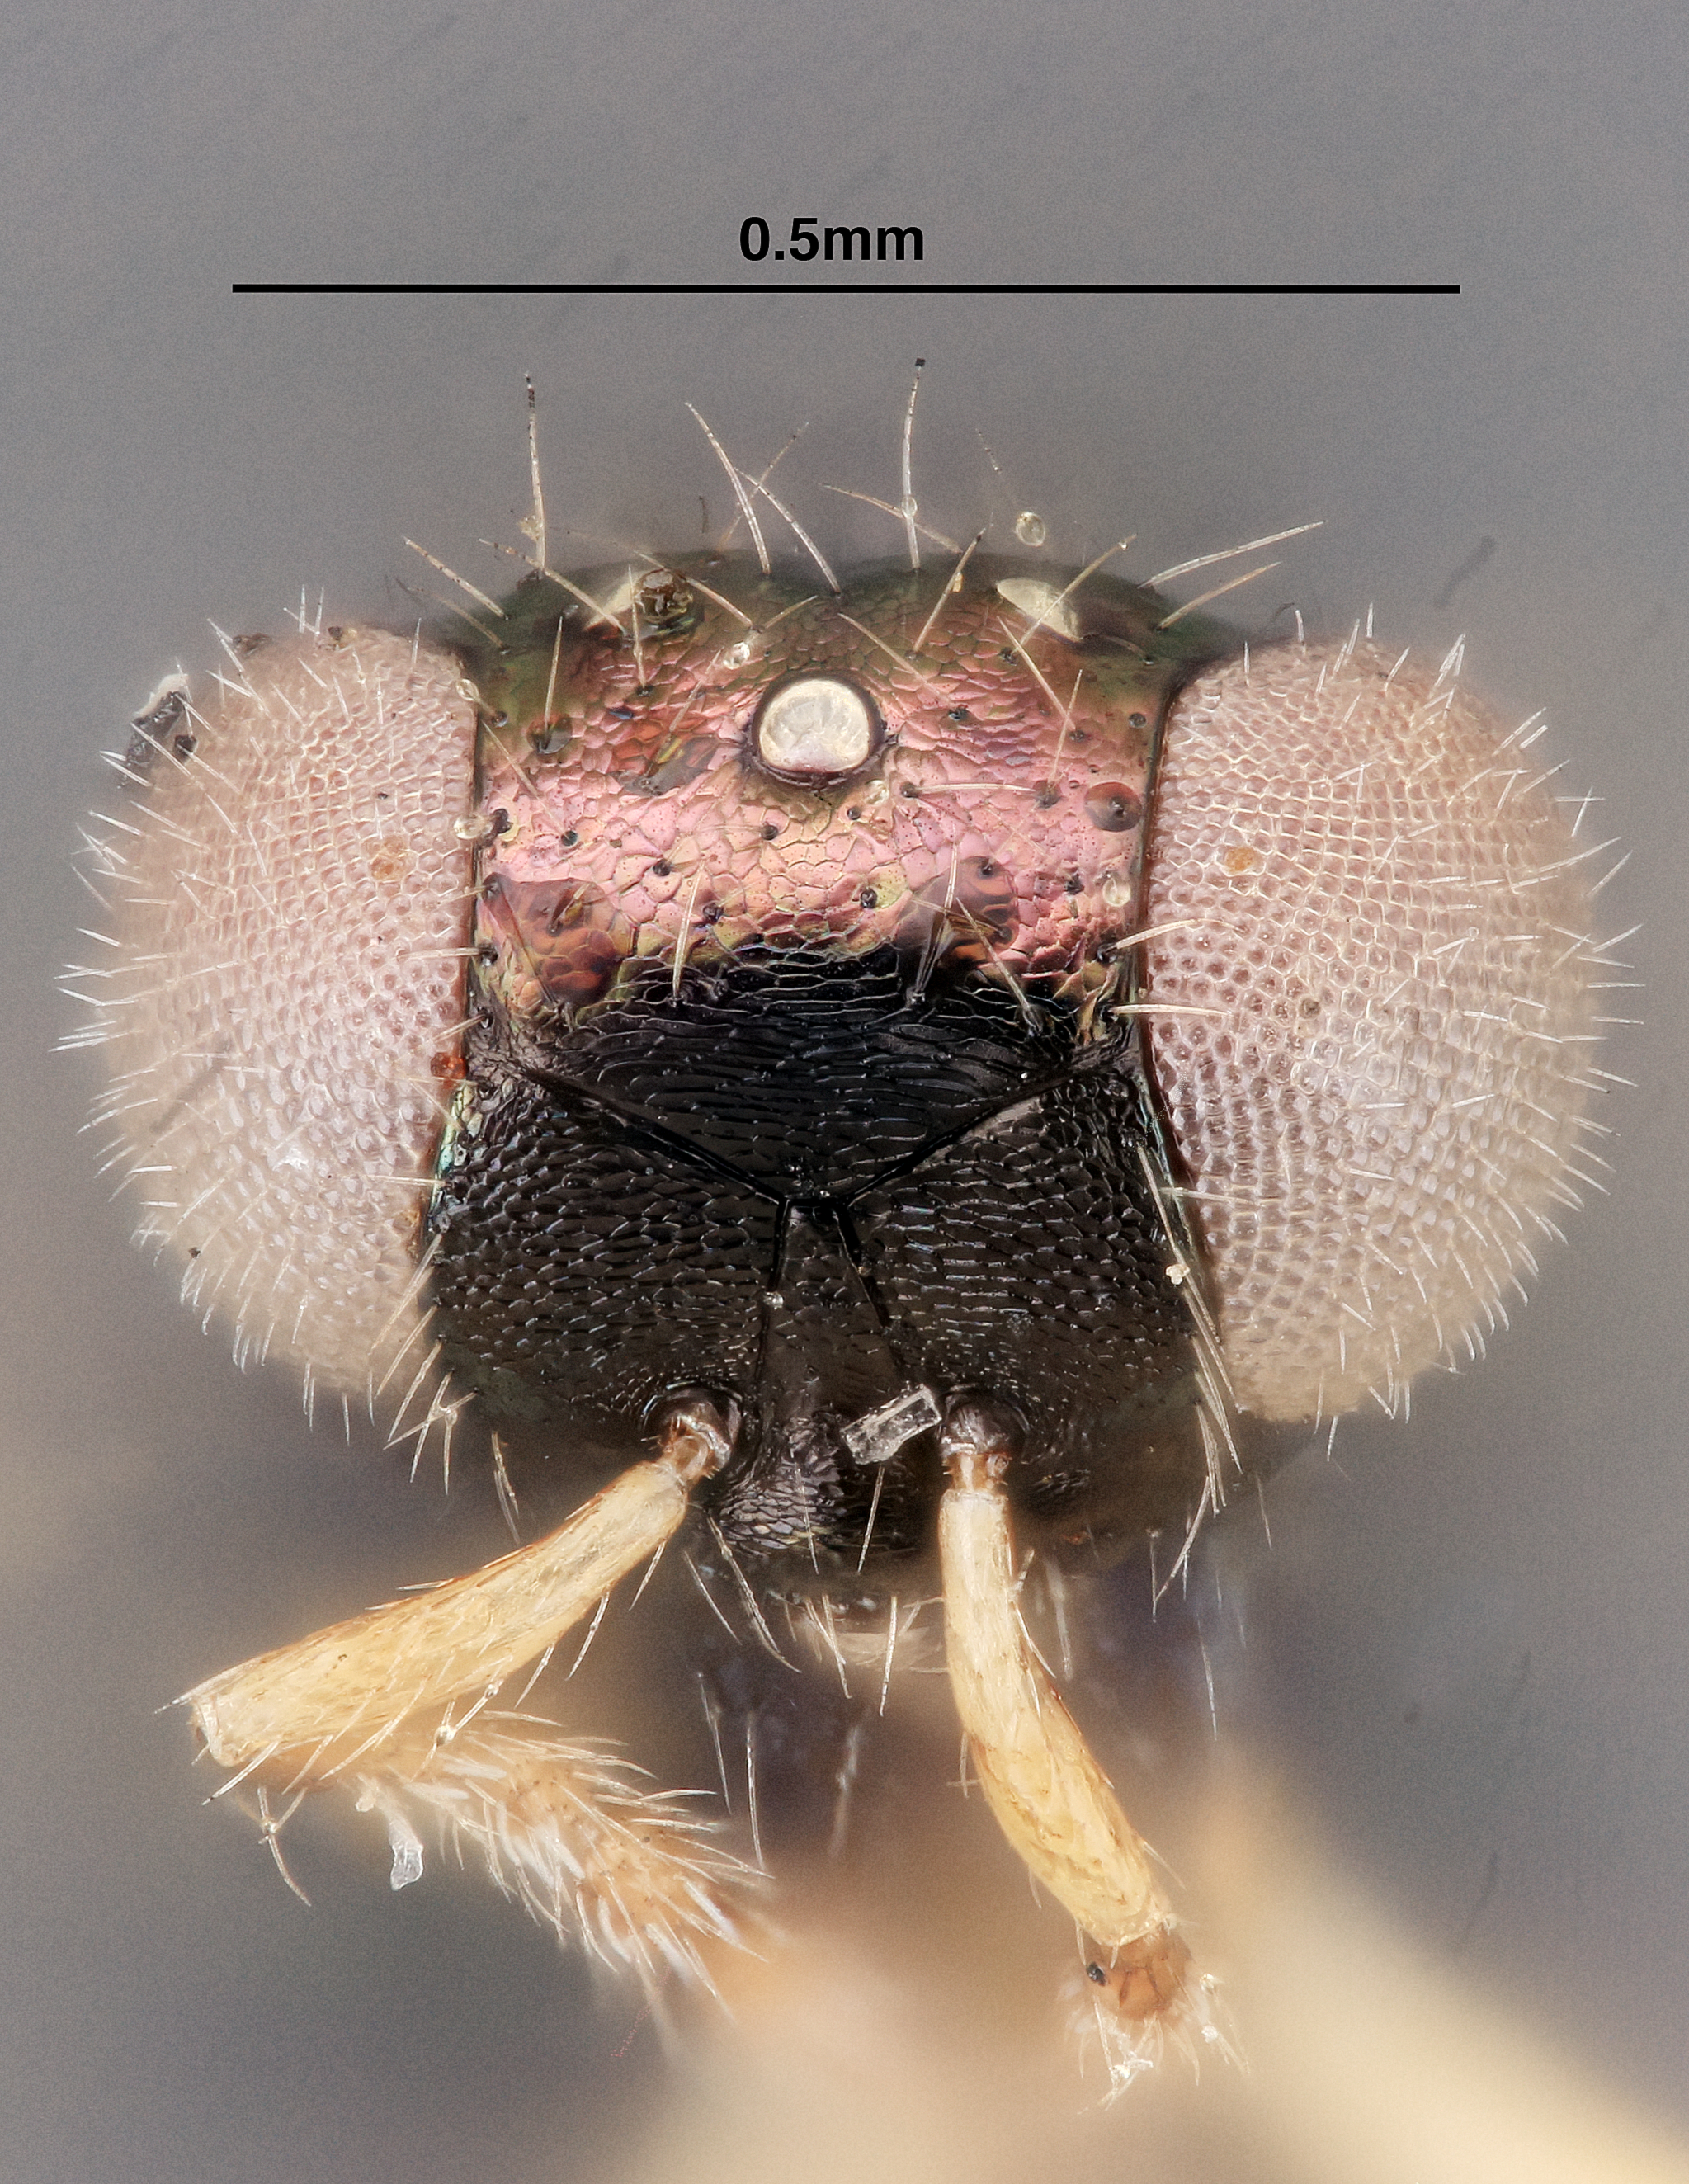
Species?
Horismenus ignotus
